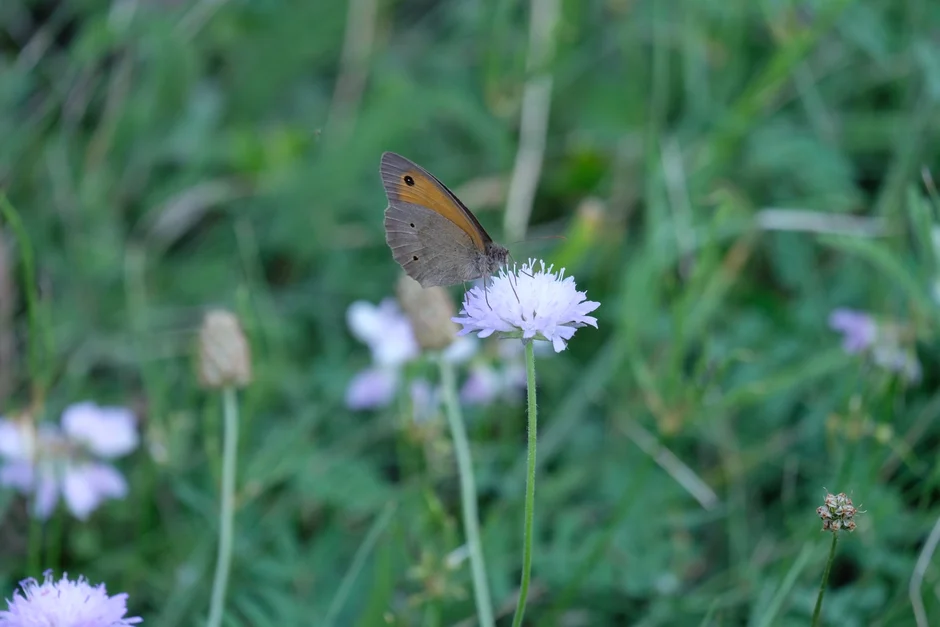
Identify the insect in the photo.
Maniola jurtina
